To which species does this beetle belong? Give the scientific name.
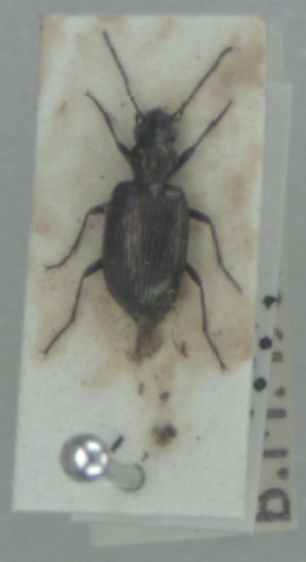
Bembidion punctulatum
